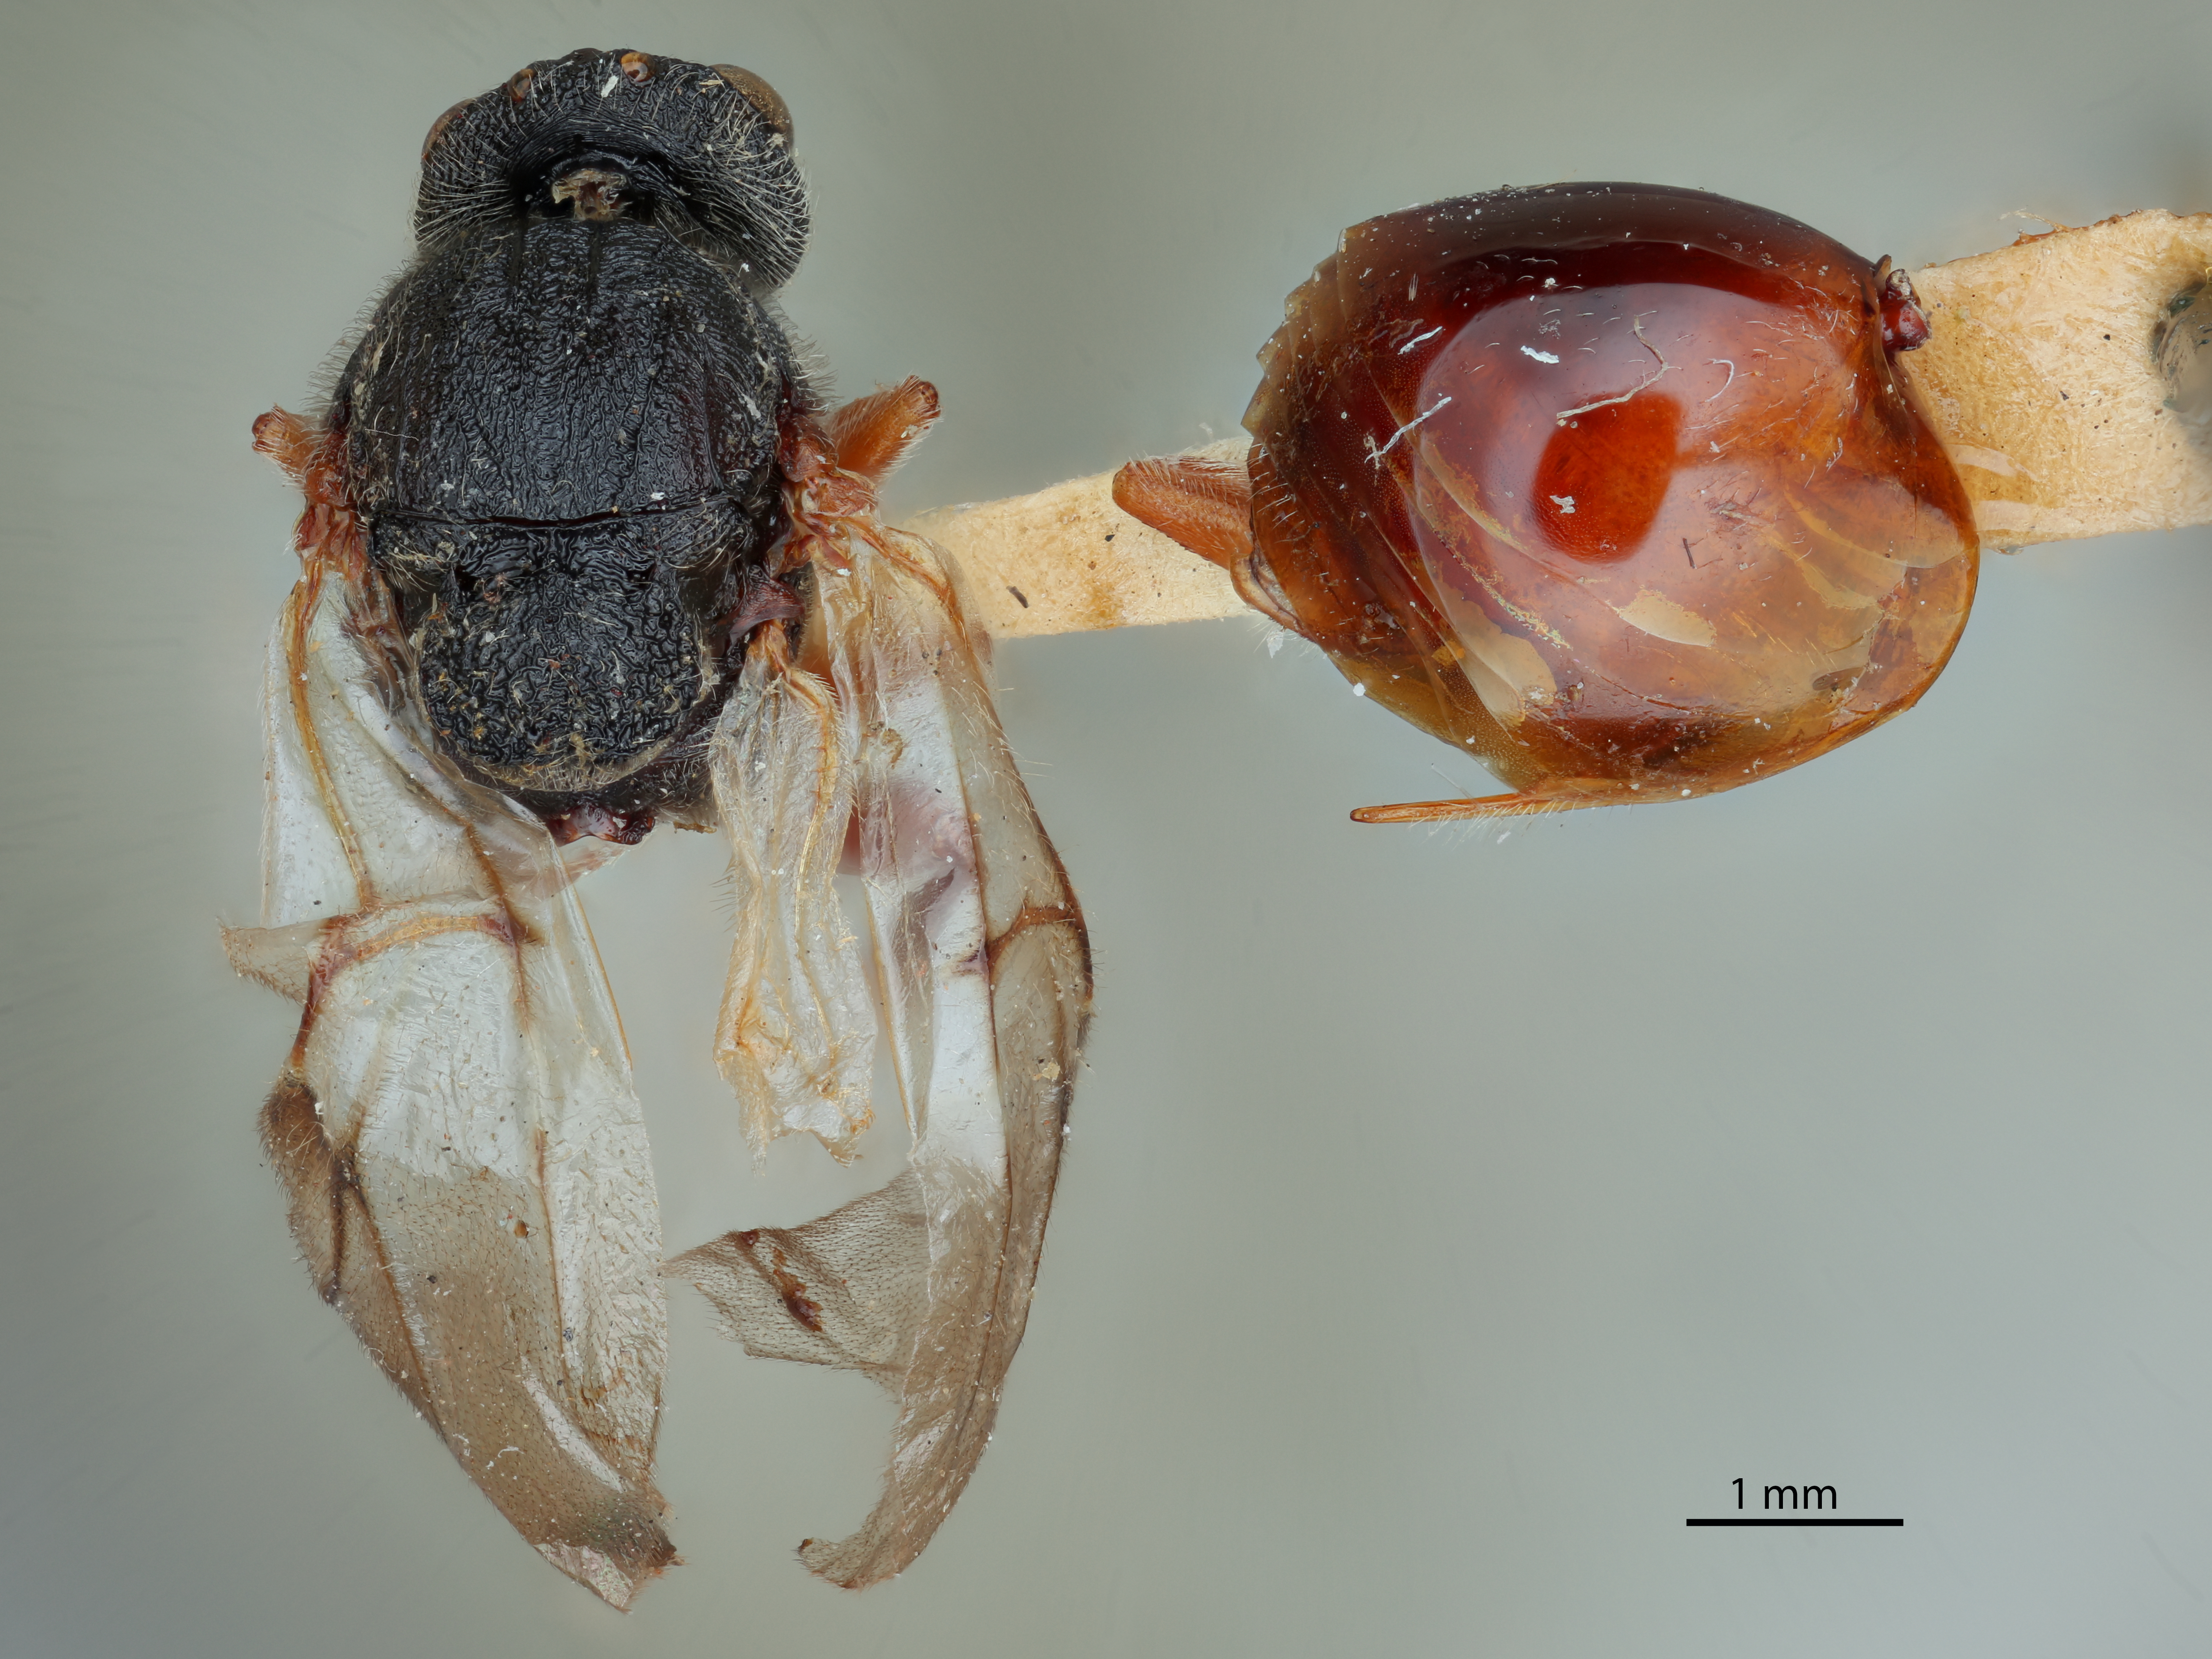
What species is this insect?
Amphibolips globulus
